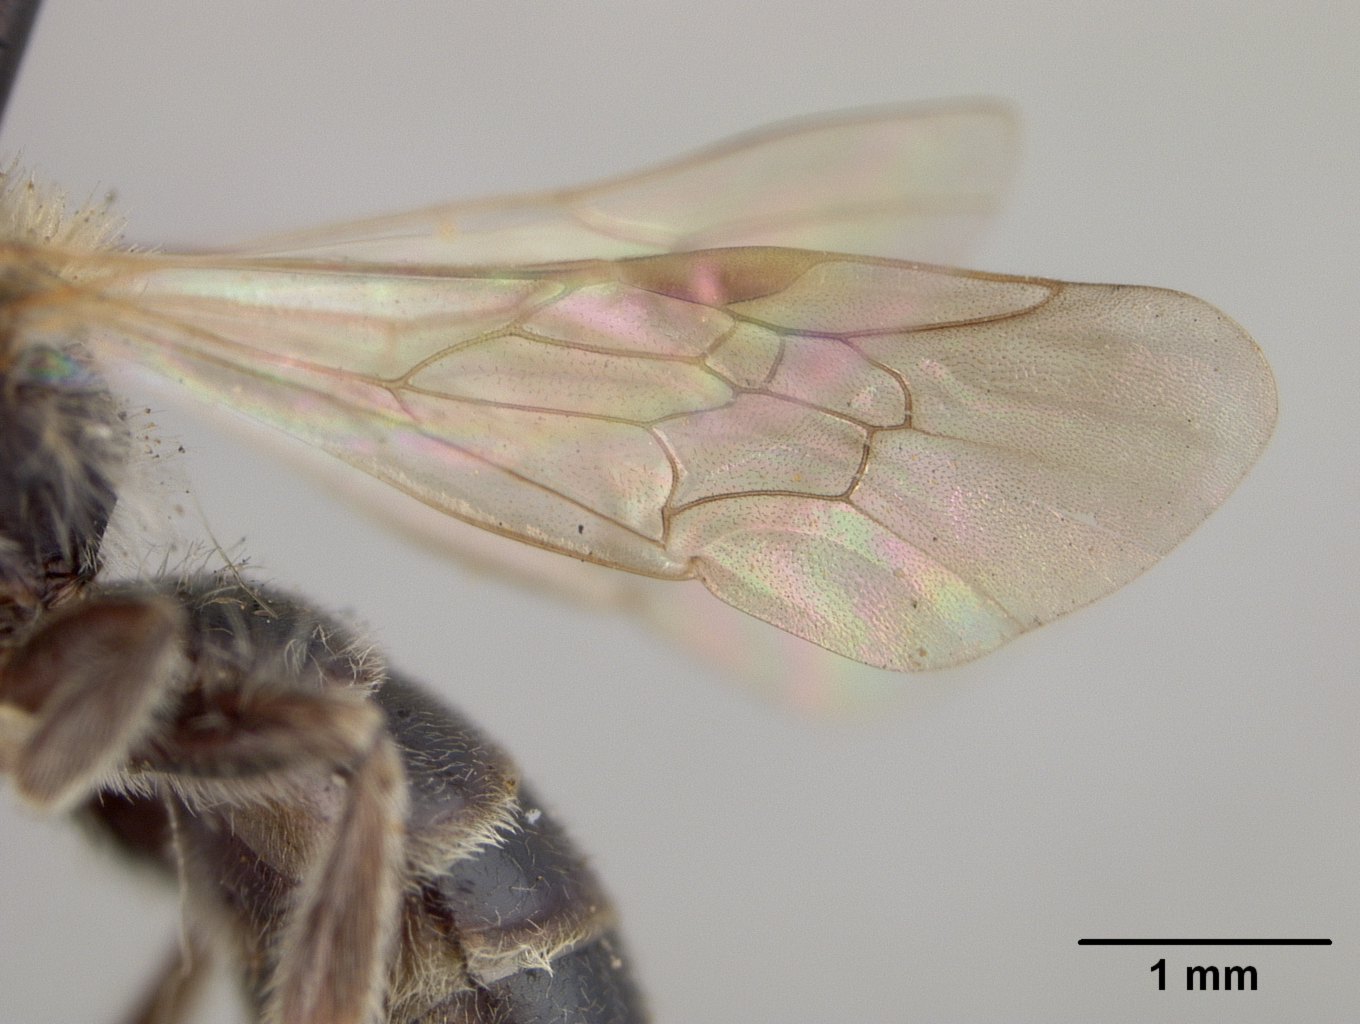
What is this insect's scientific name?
Andrena salicinellina
